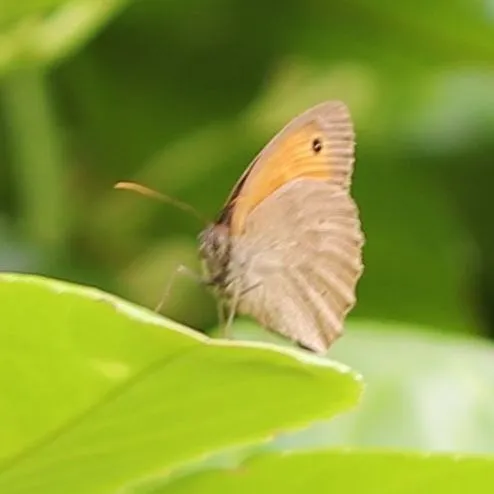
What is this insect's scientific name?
Maniola jurtina
